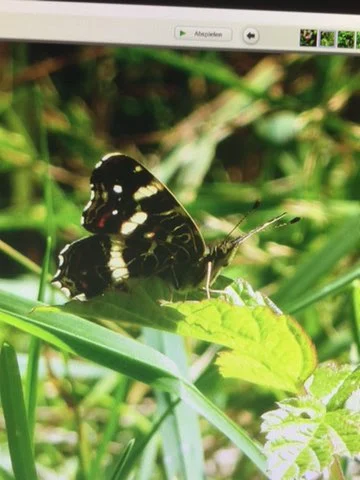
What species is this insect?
Araschnia levana
